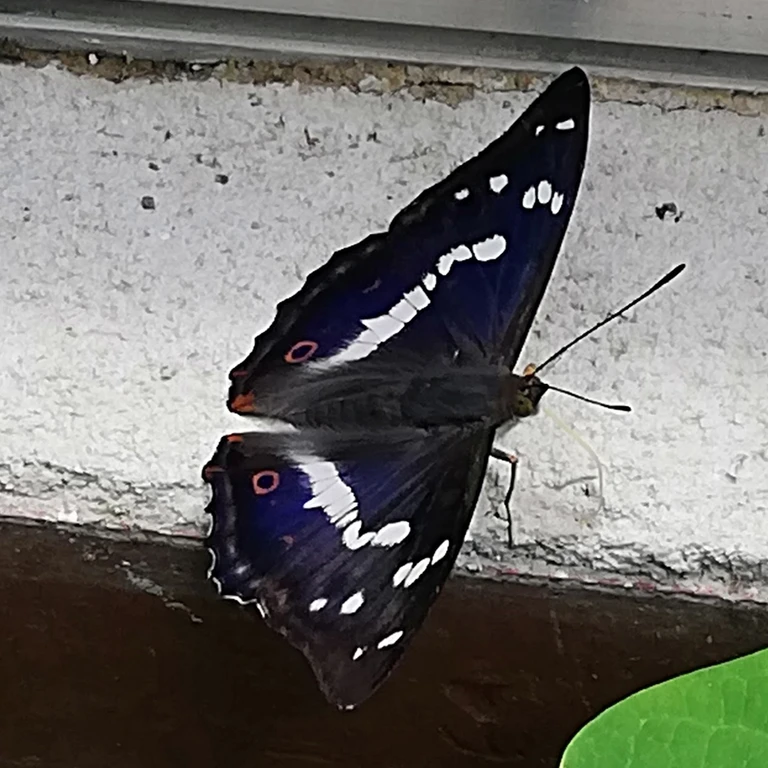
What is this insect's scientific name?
Apatura iris
